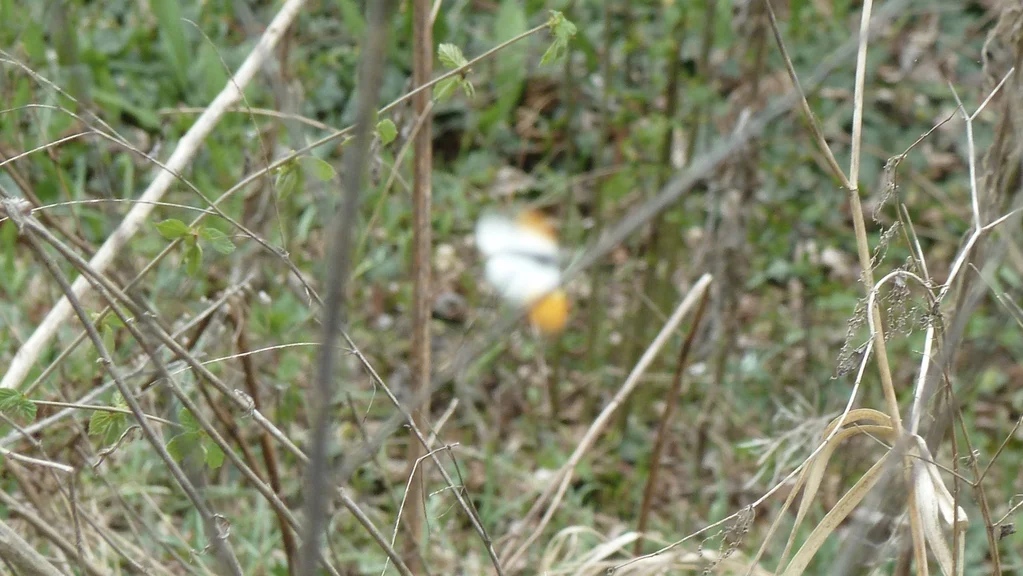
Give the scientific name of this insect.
Anthocharis cardamines
